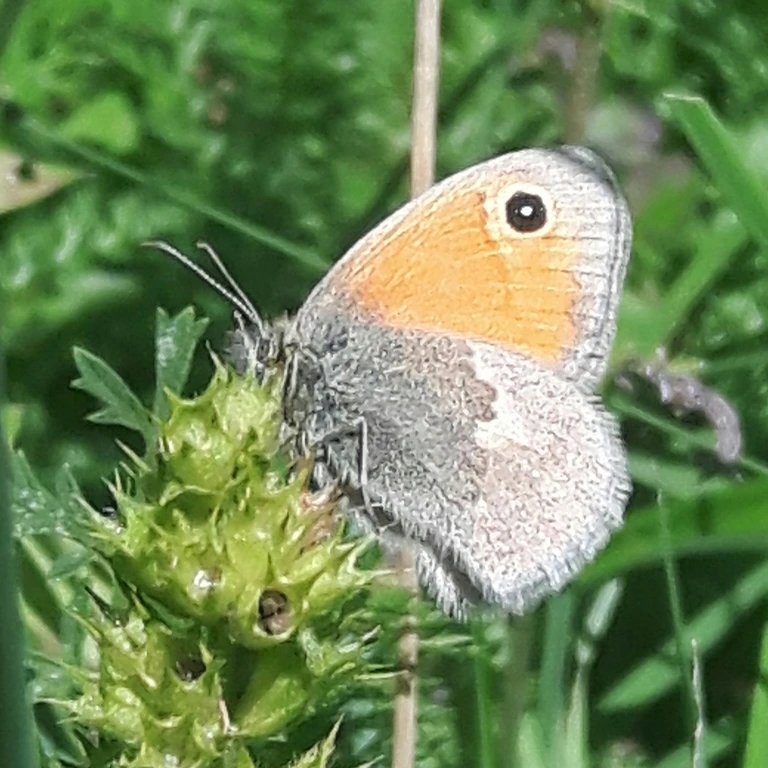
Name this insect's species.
Coenonympha pamphilus
